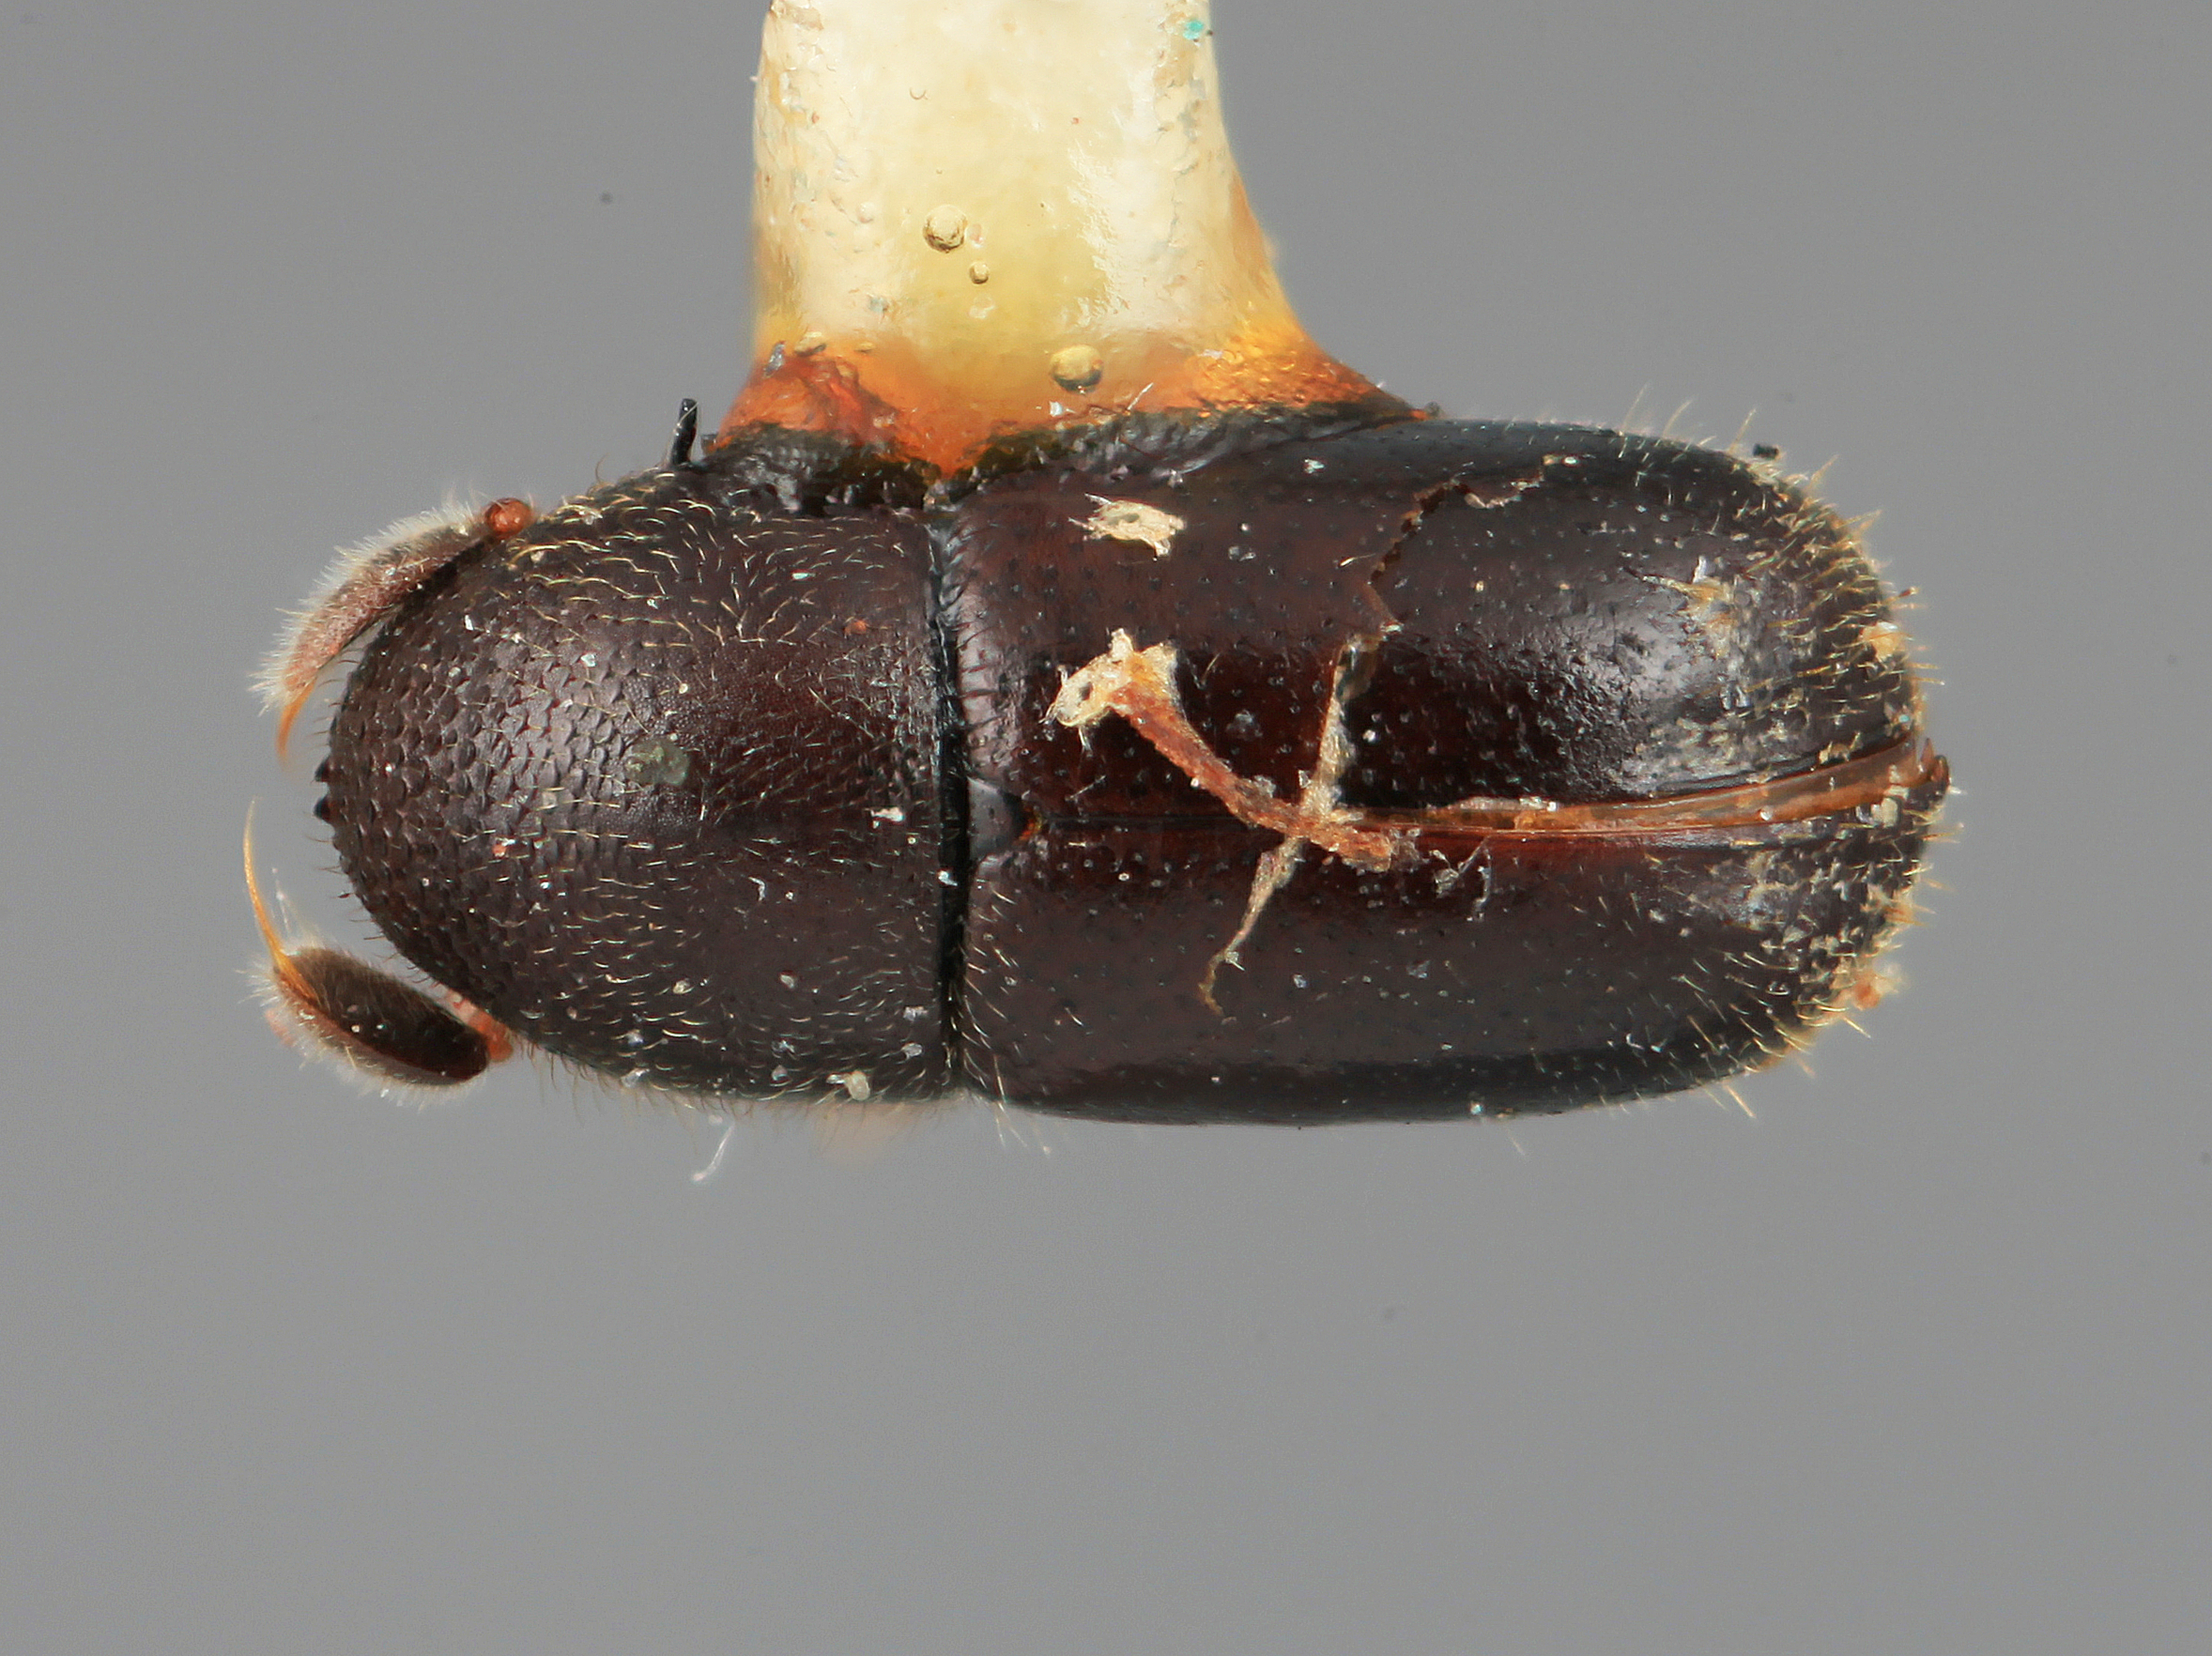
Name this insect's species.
Corthycyclon caliginis
